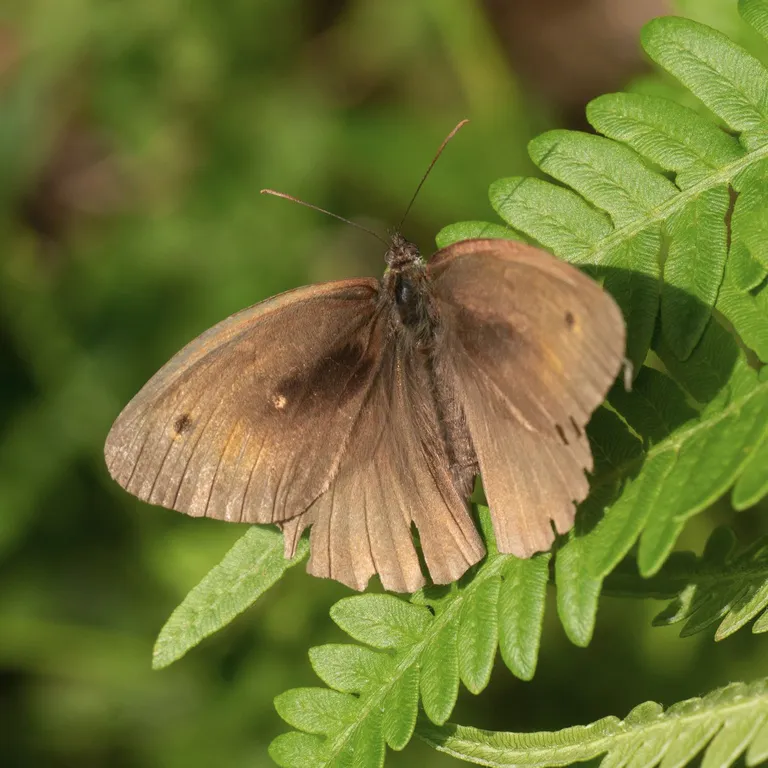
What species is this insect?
Maniola jurtina
